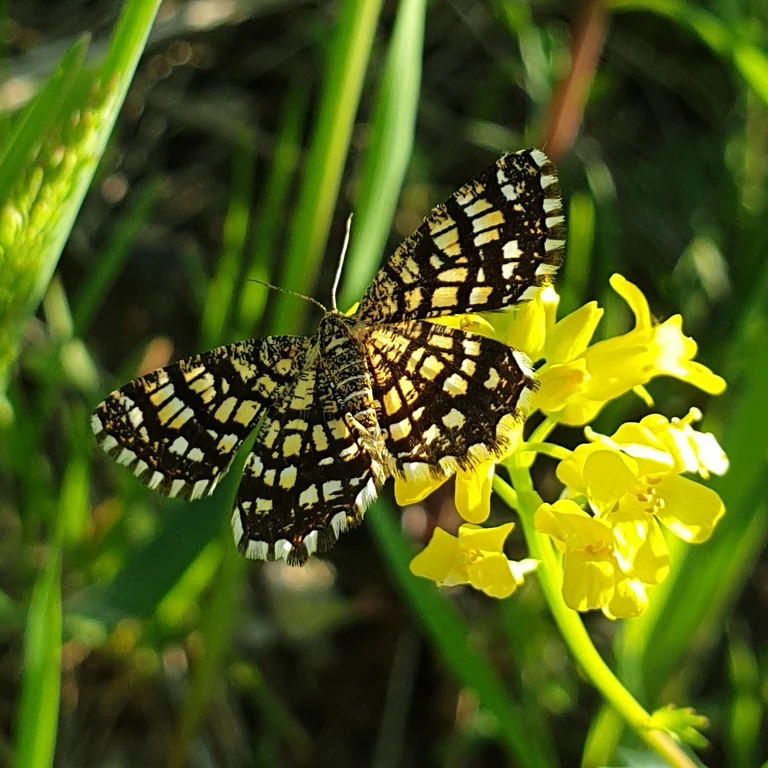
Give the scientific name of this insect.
Chiasmia clathrata
